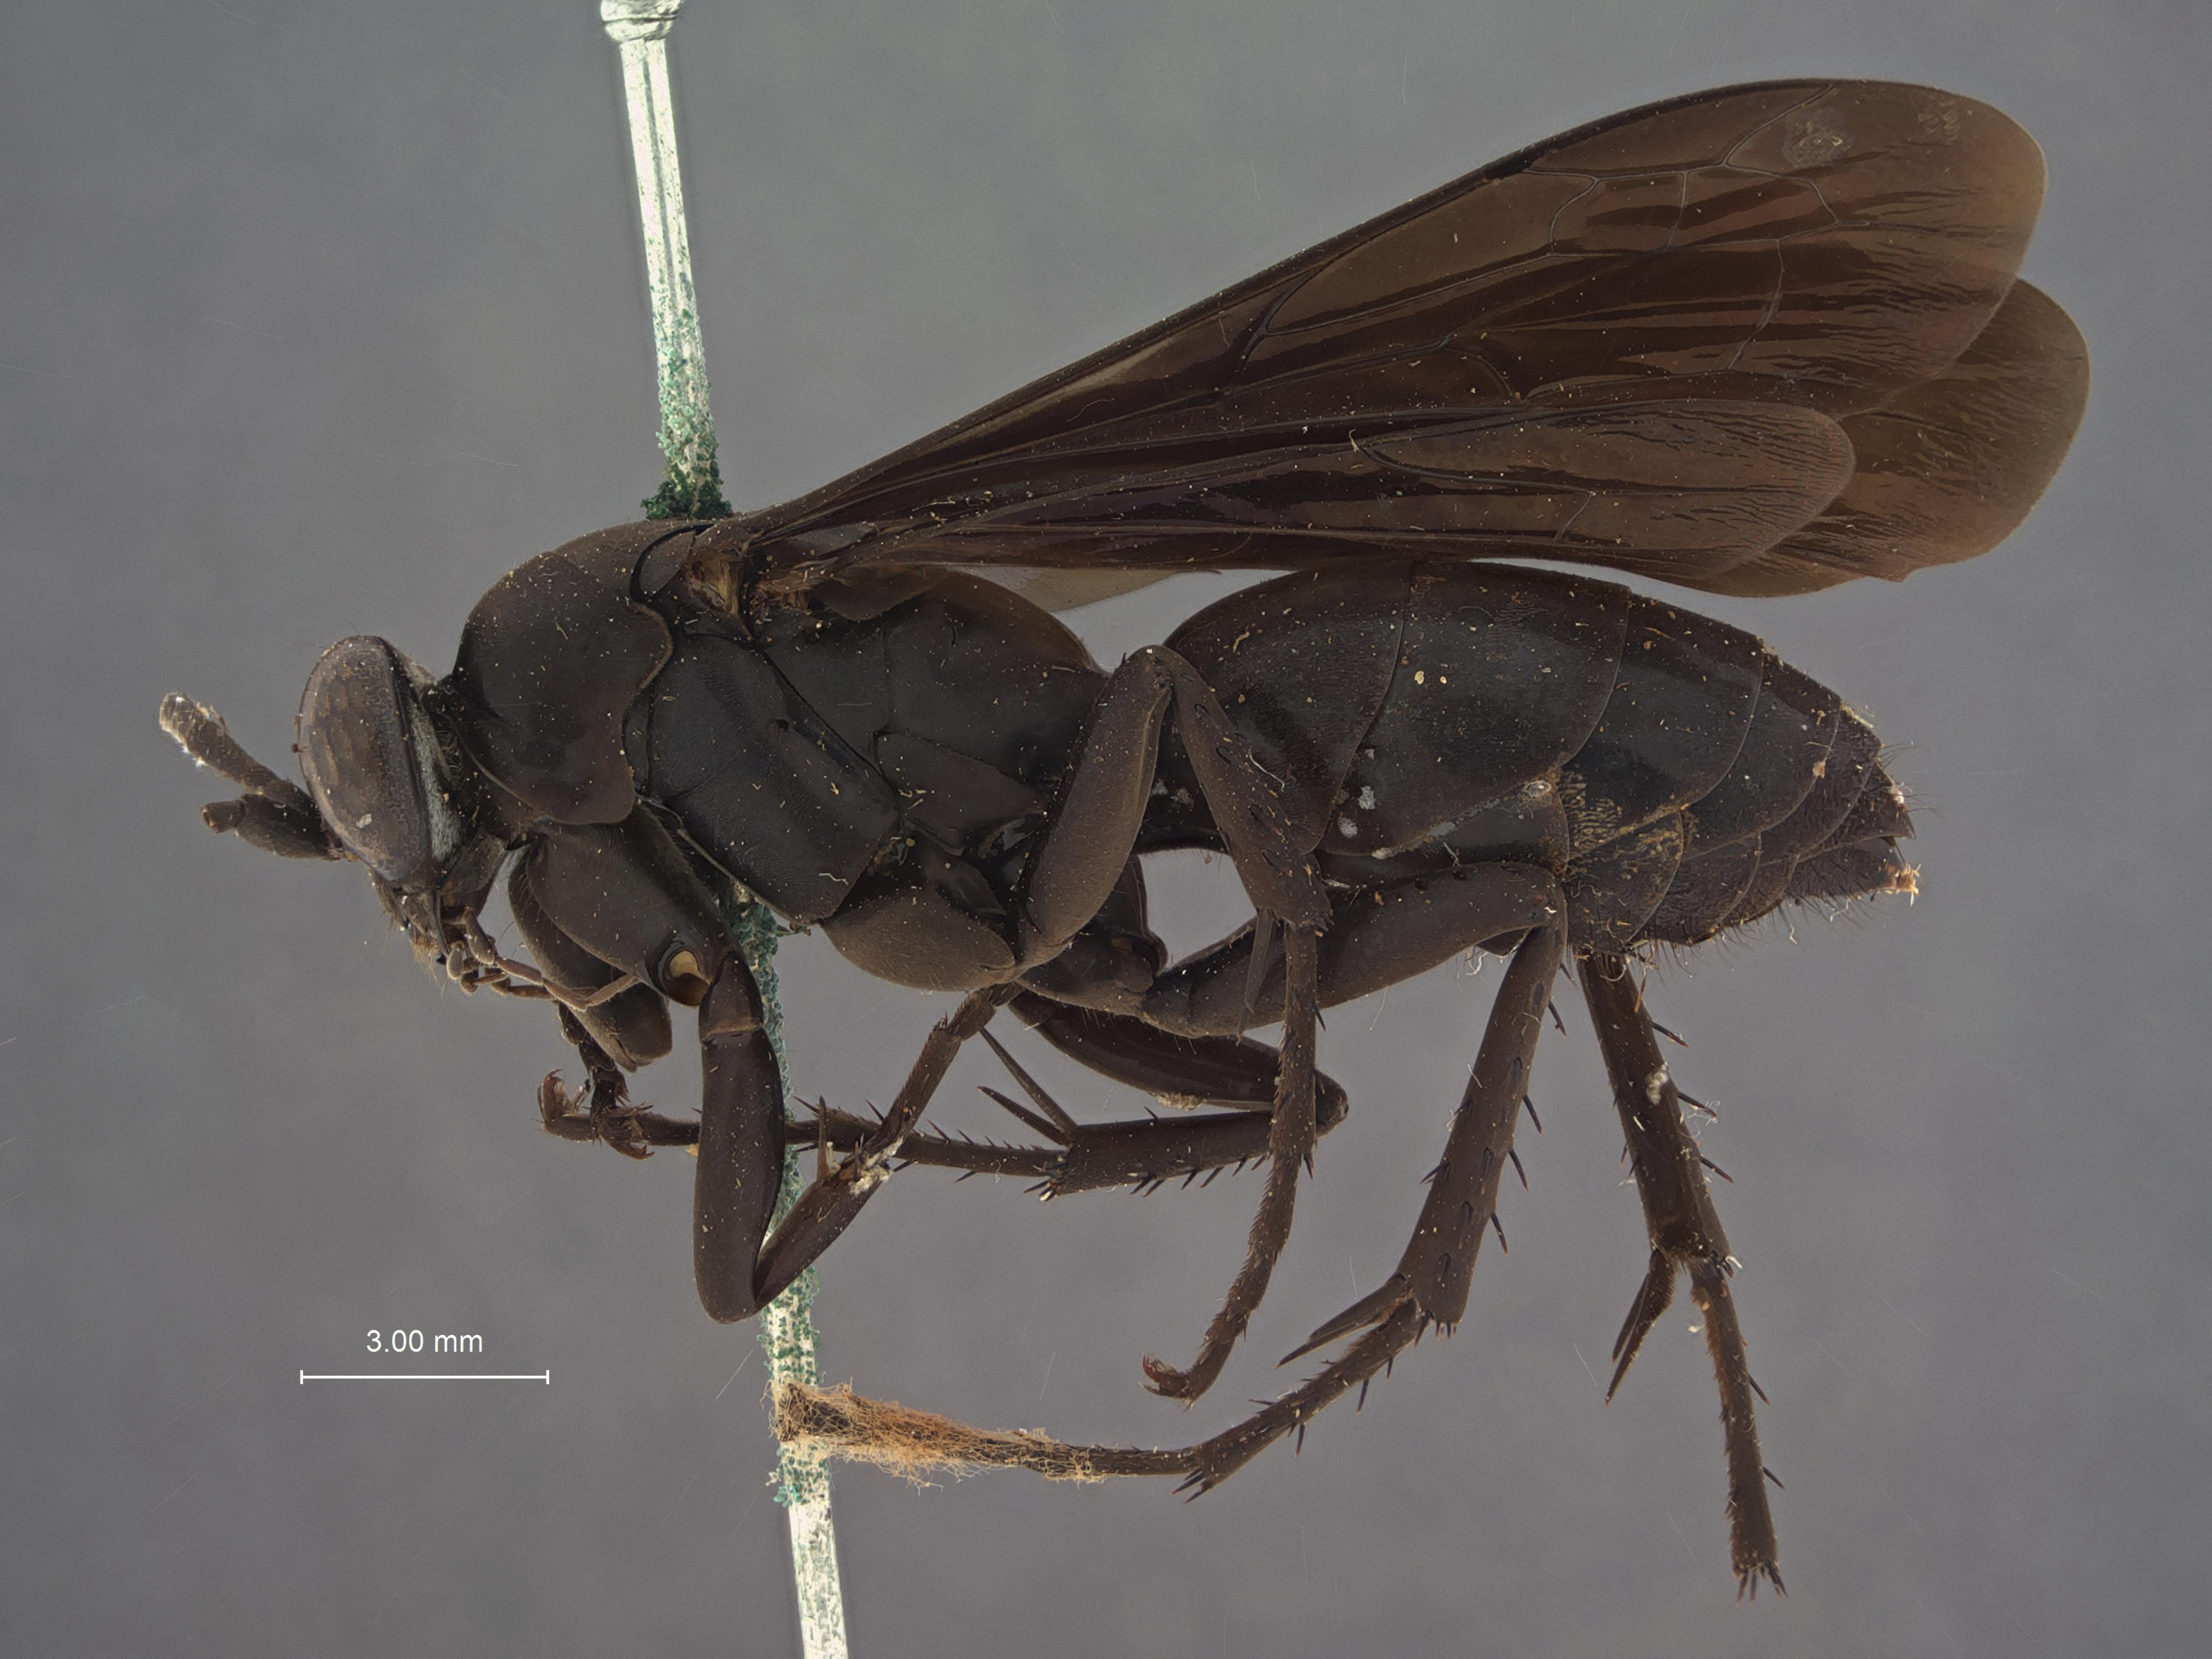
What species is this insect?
Ferreola tagalica
